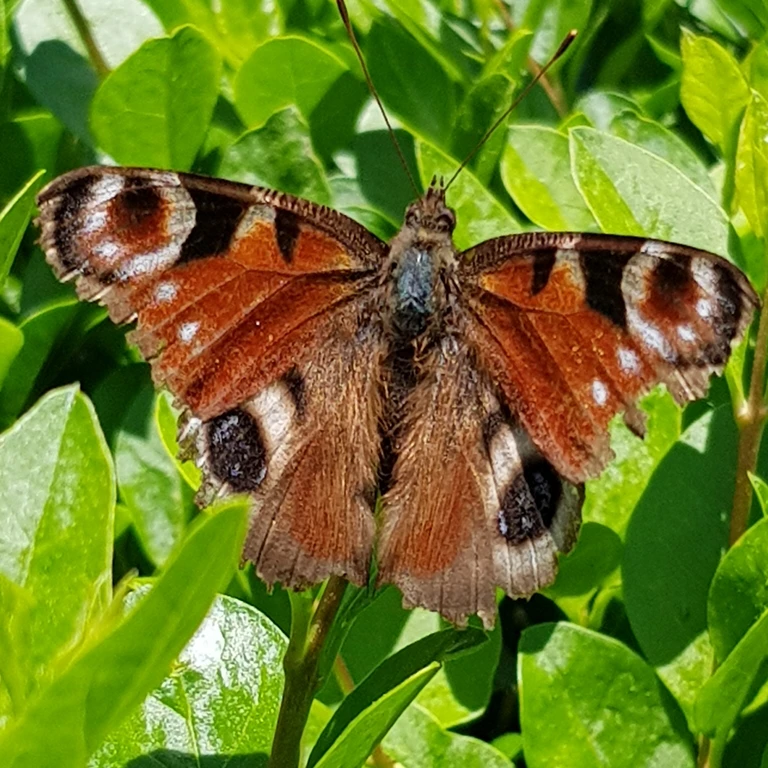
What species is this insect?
Aglais io
